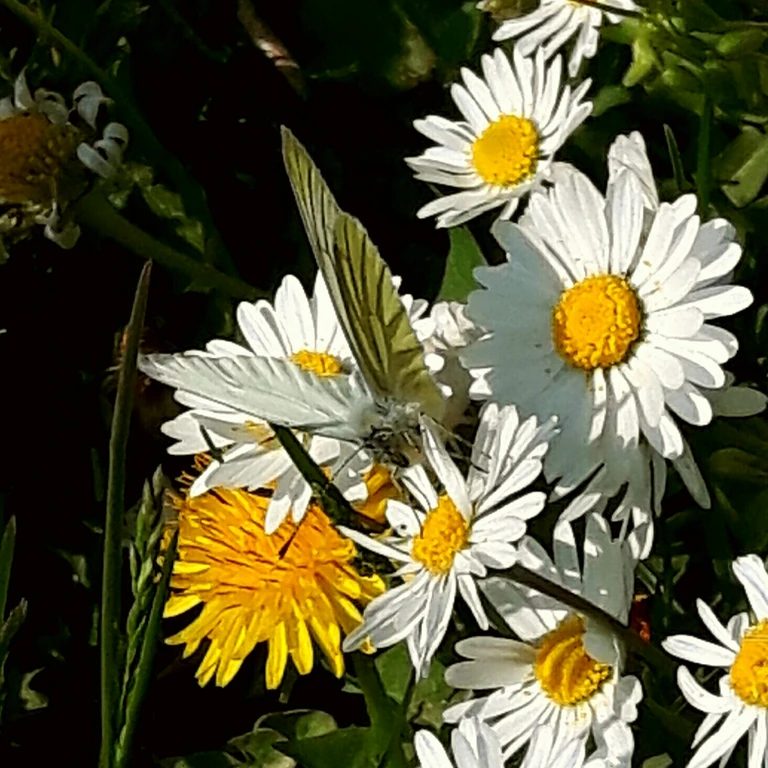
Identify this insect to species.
Pieris napi
